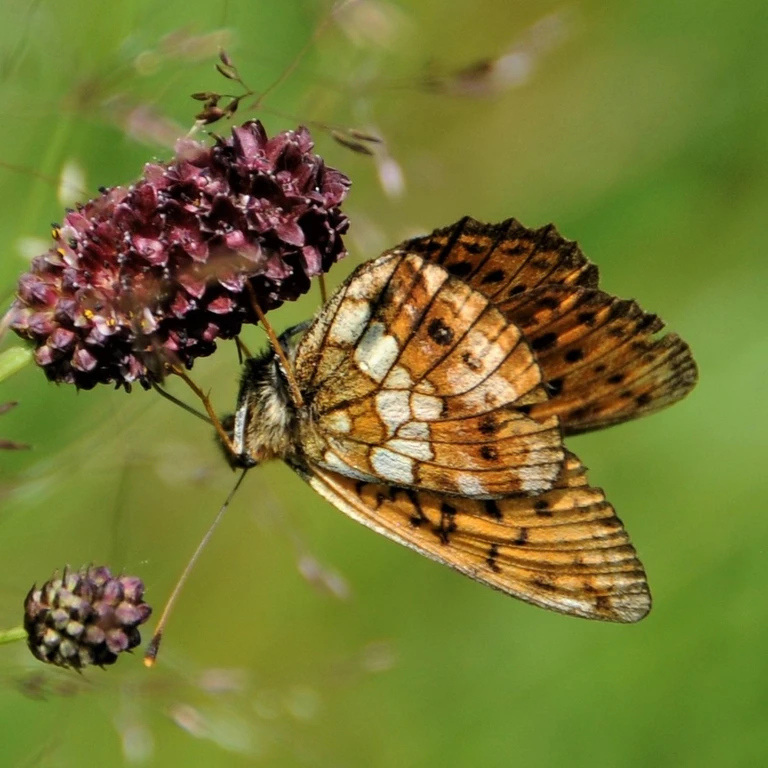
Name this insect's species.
Brenthis ino
